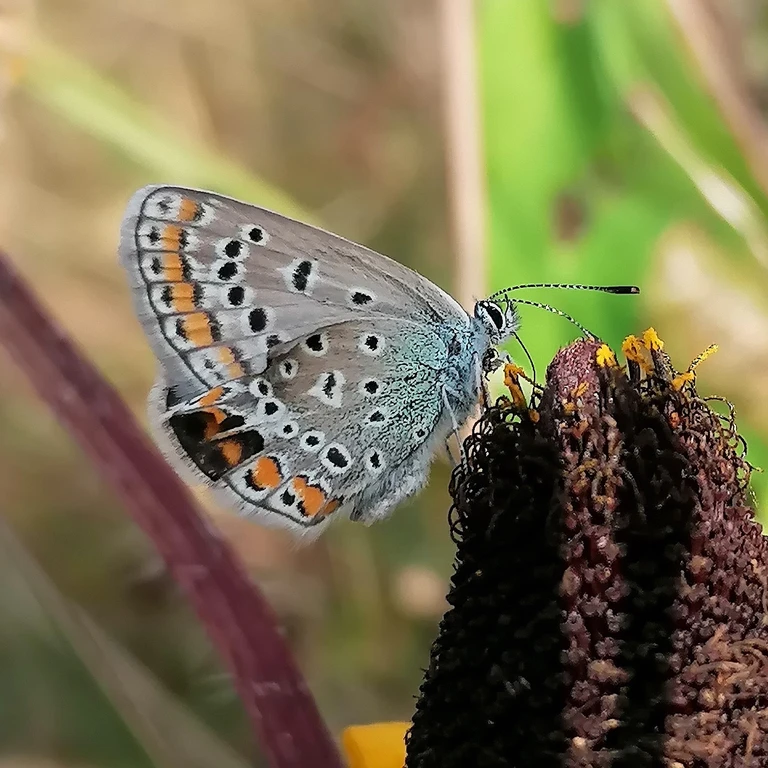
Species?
Polyommatus icarus
